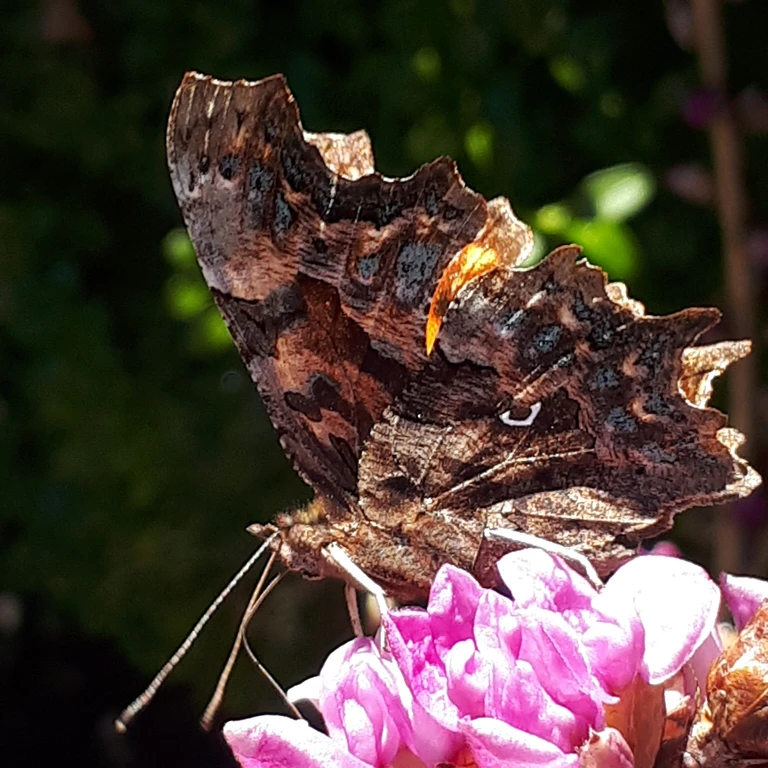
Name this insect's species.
Polygonia c-album
